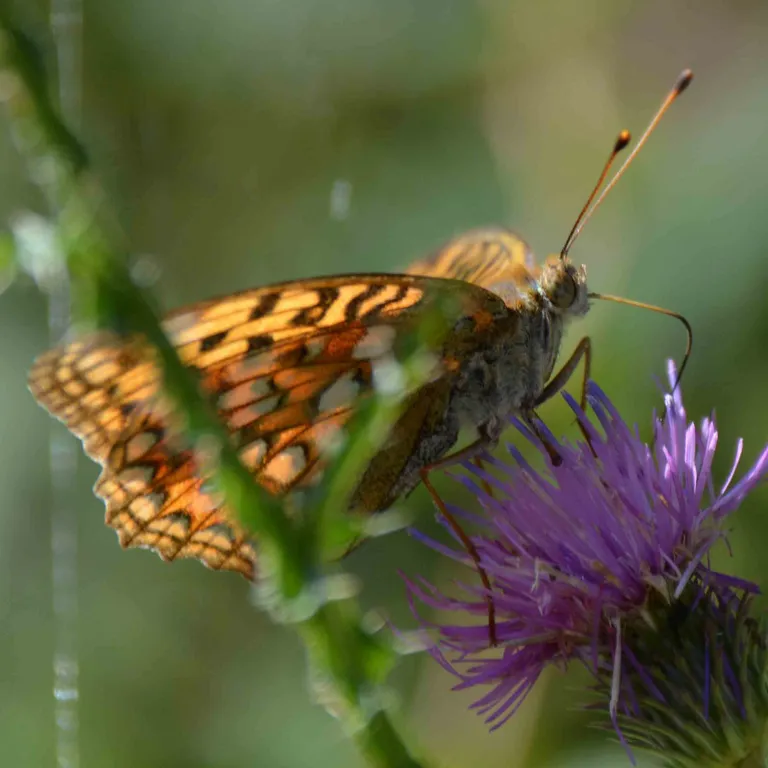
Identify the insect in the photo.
Fabriciana adippe
